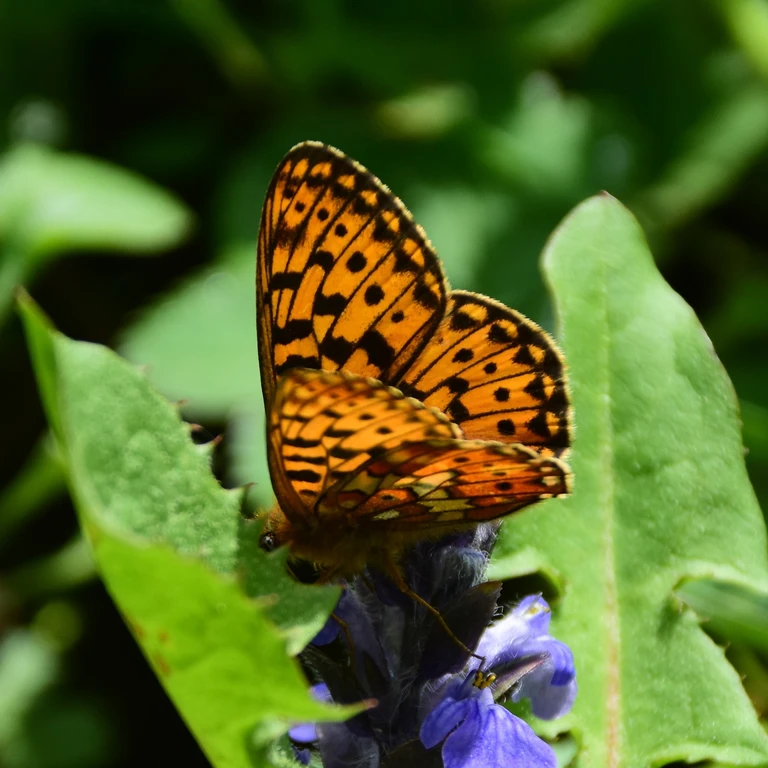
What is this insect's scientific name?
Boloria euphrosyne (also Clossiana euphrosyne)
